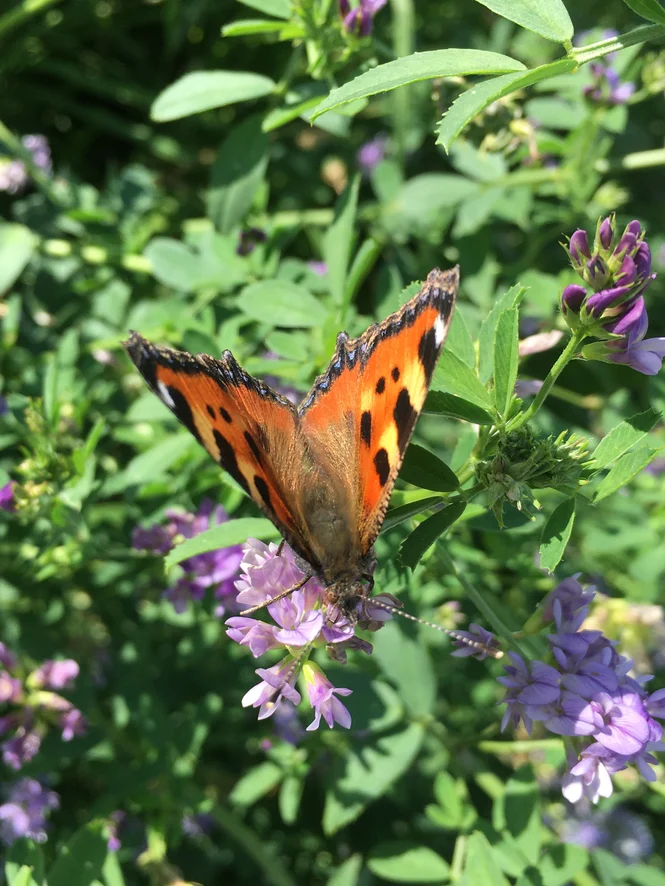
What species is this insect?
Aglais urticae
